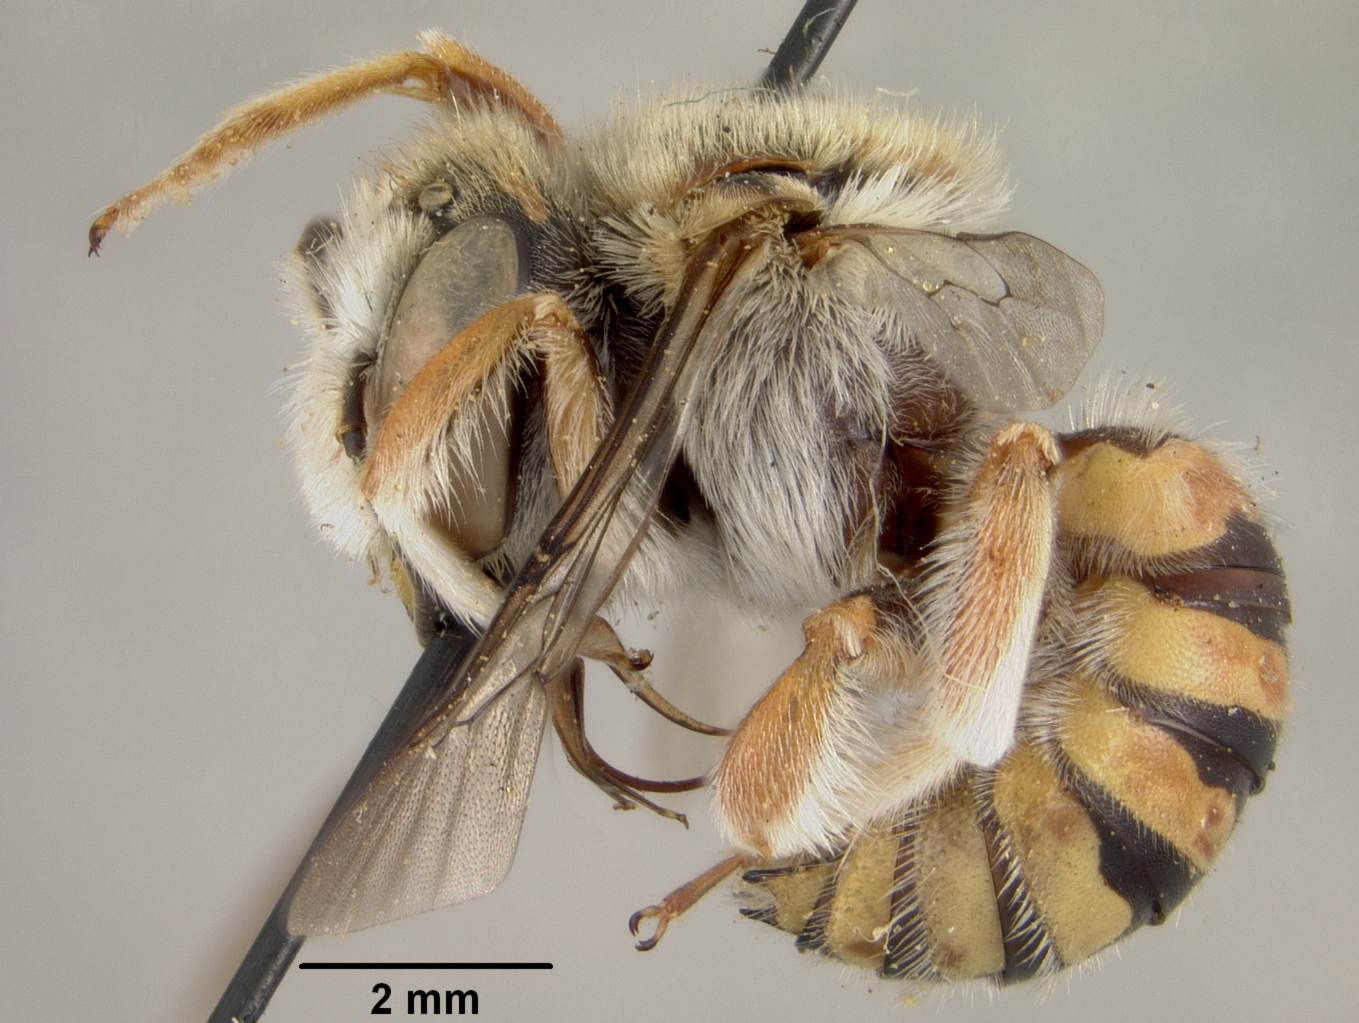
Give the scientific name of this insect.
Anthidium rohweri
